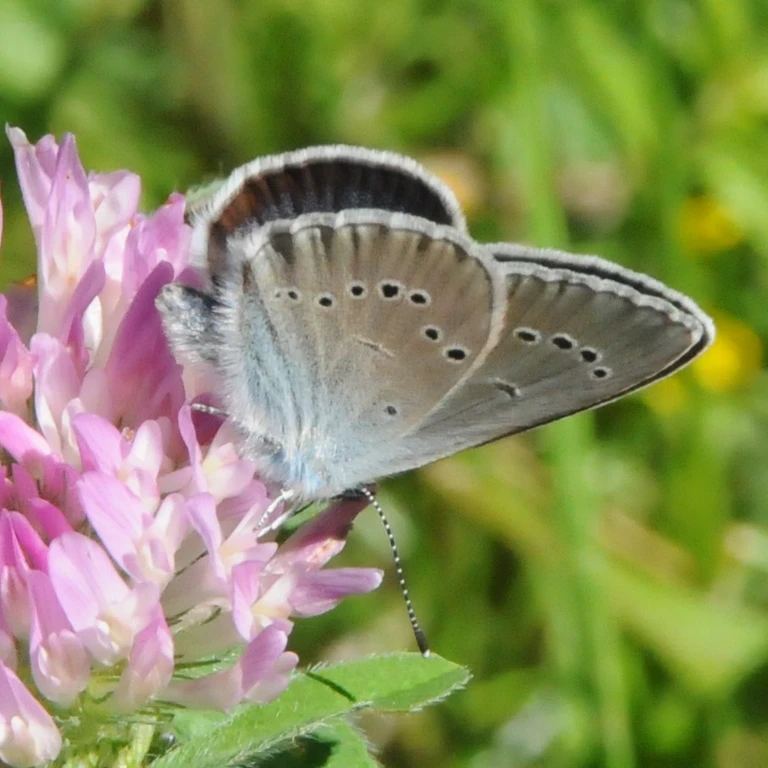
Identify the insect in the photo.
Cyaniris semiargus
